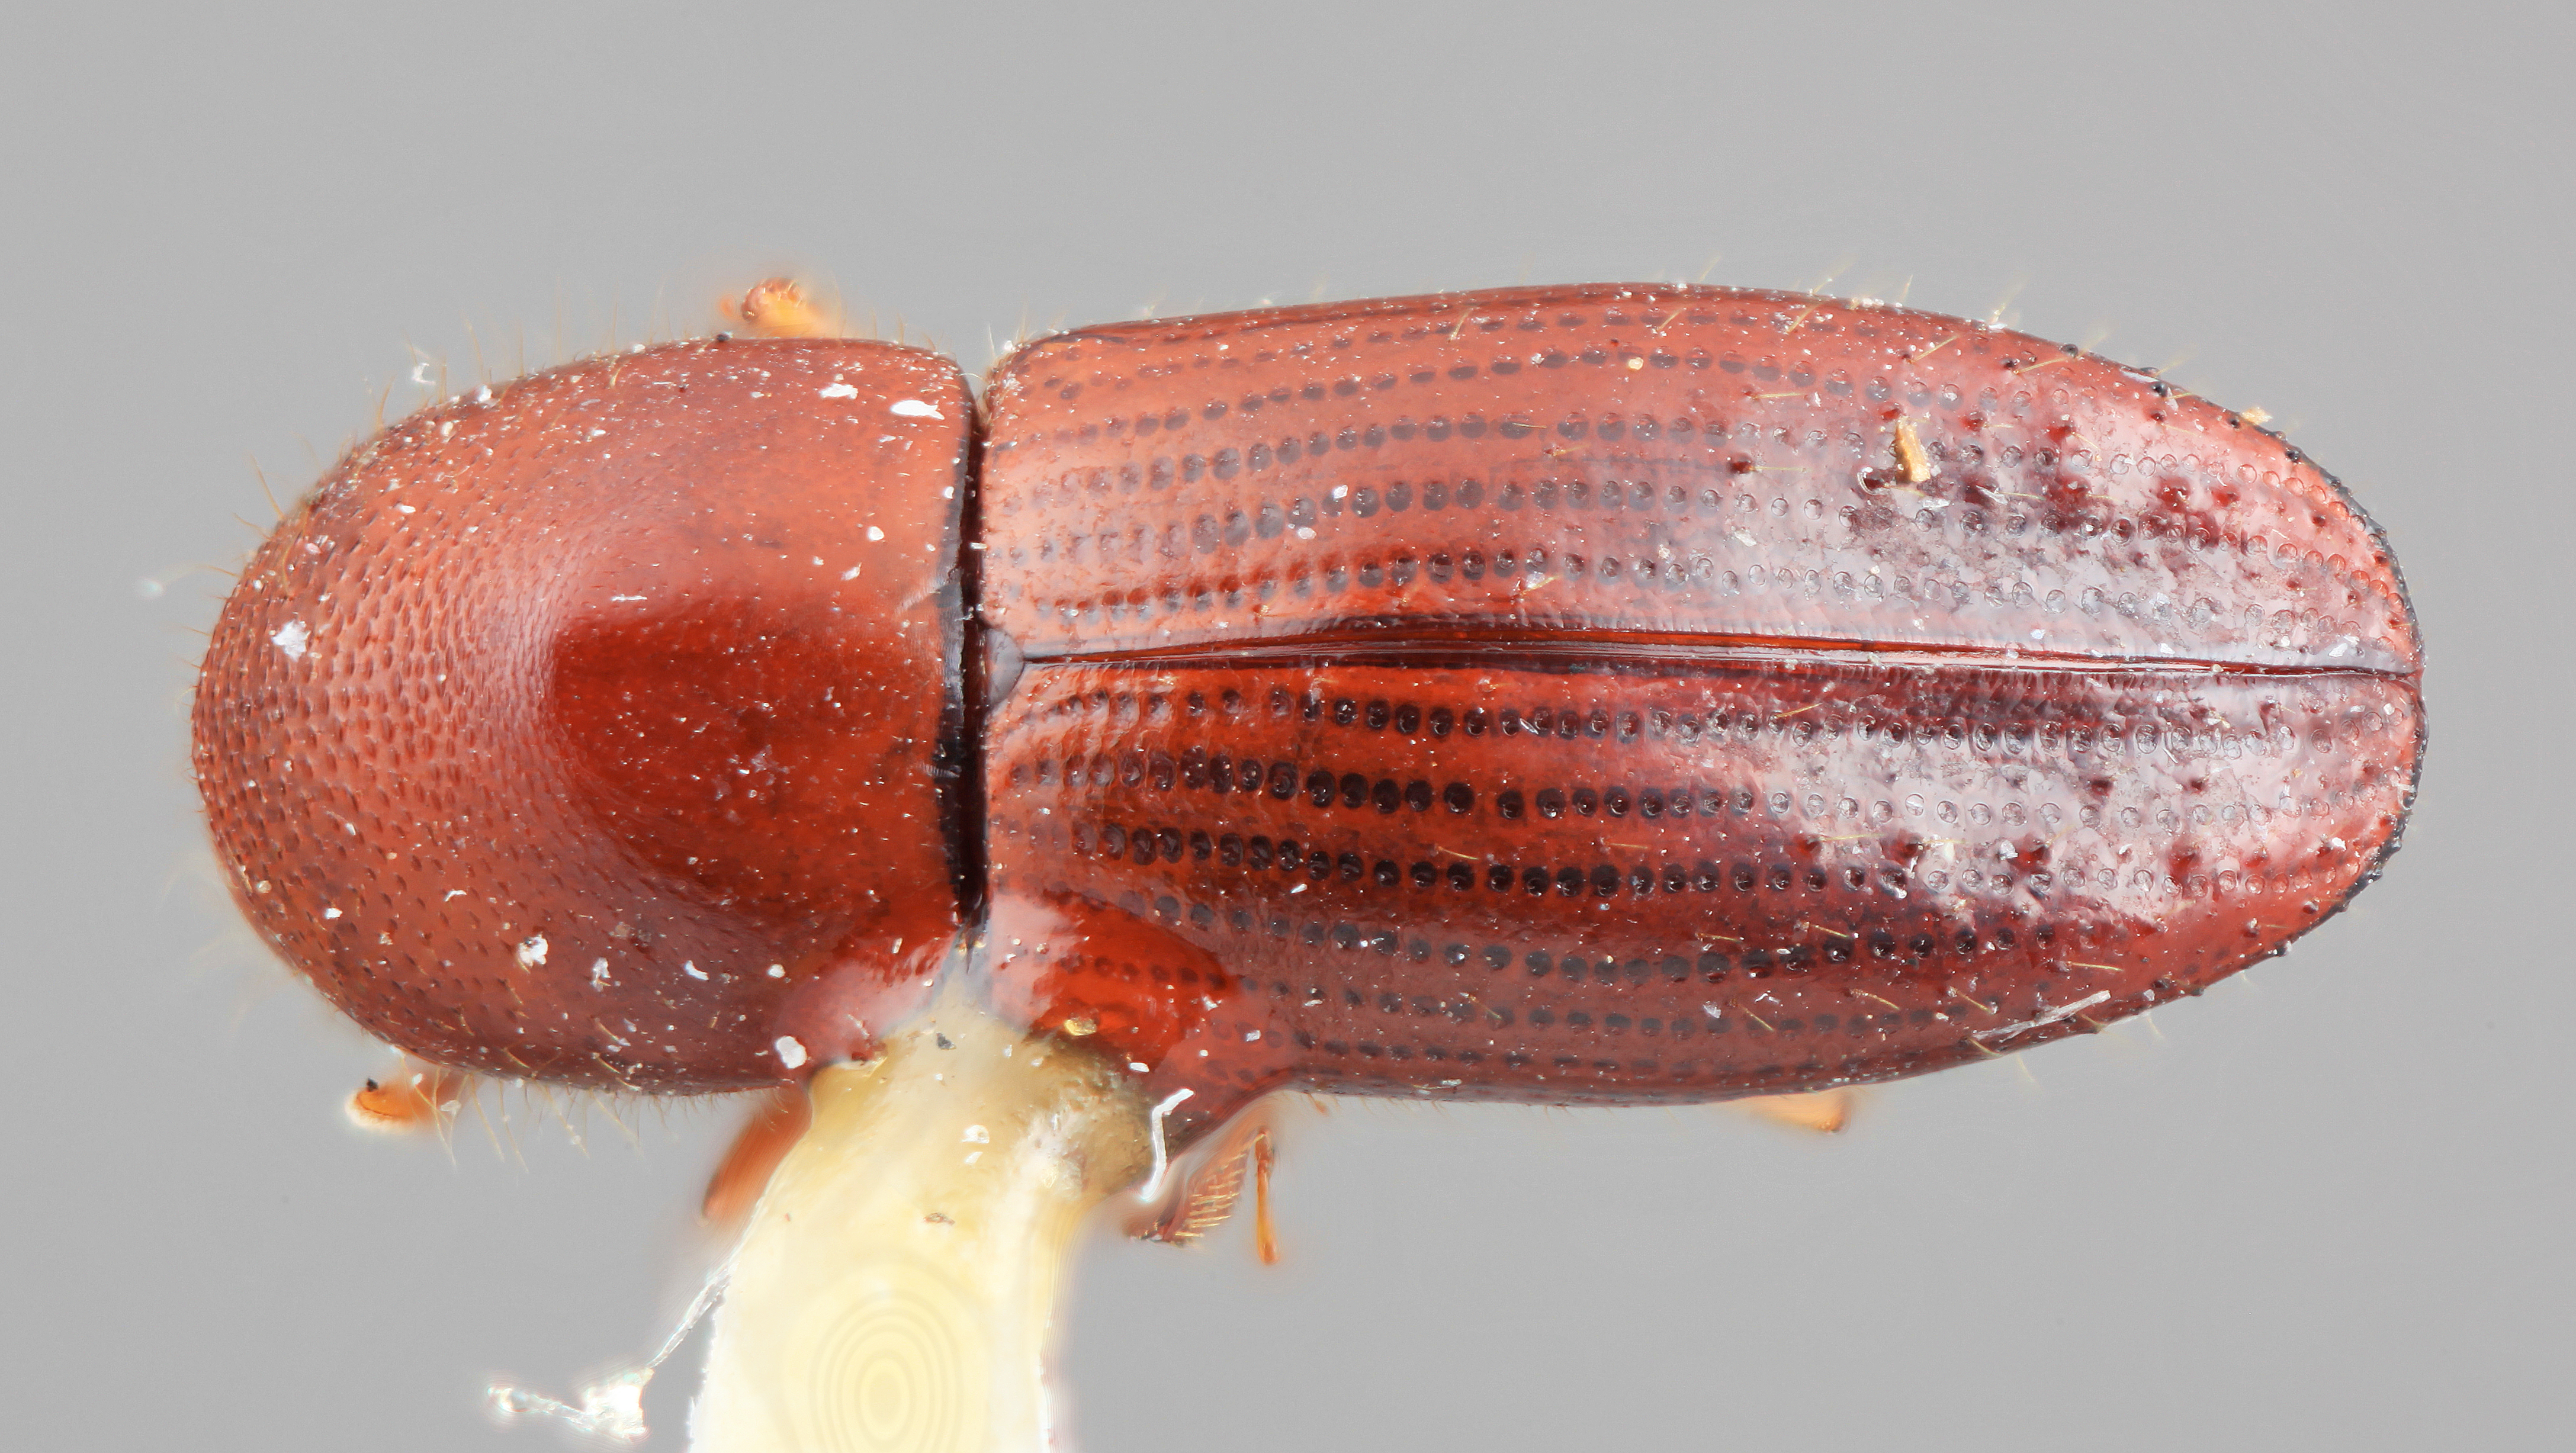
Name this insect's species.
Xyleborus prolatus
